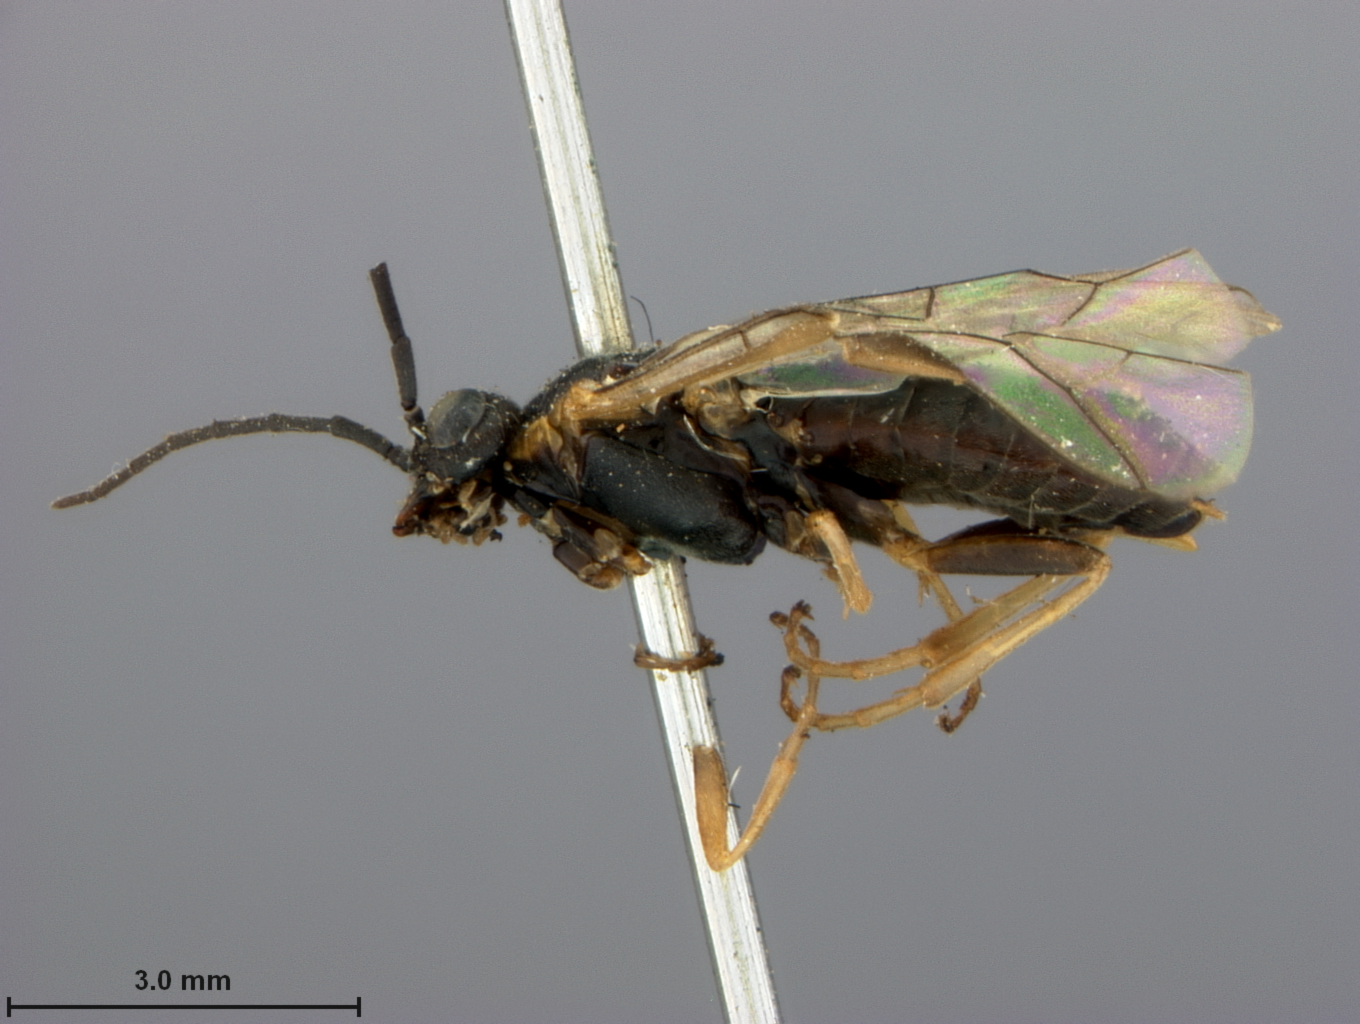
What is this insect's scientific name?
Pachynematus orarius
